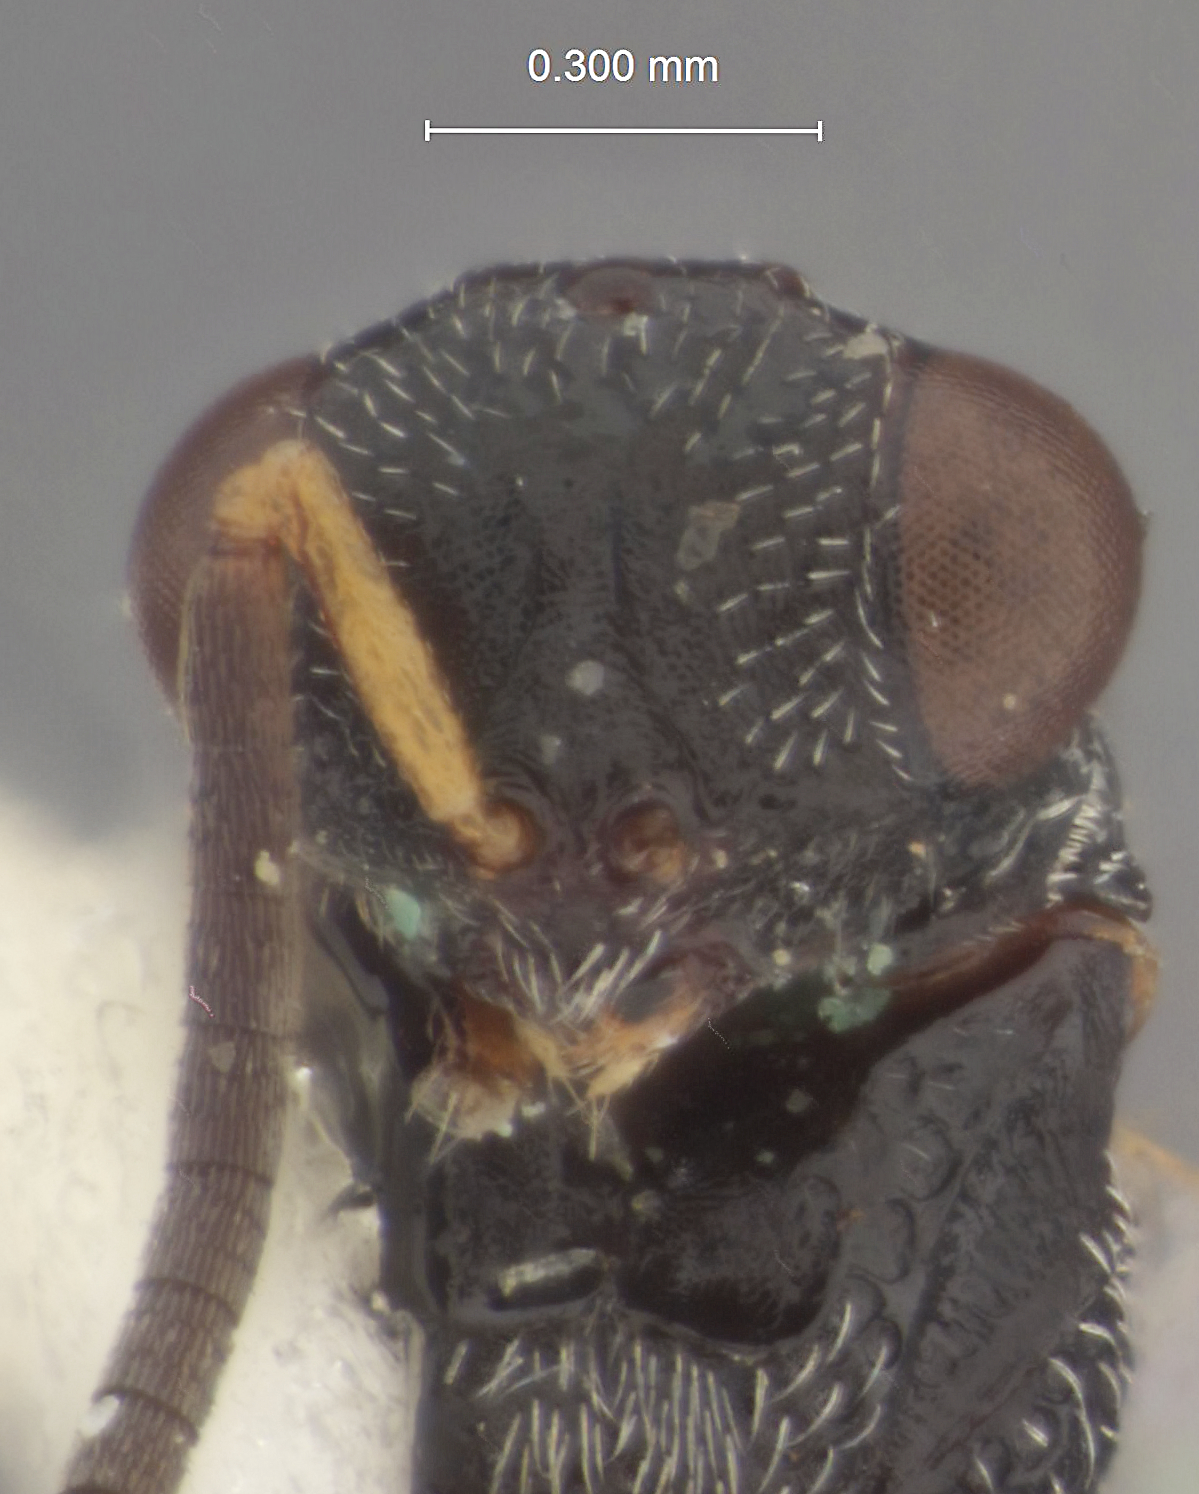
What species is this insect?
Chalcitella nilamburensis
